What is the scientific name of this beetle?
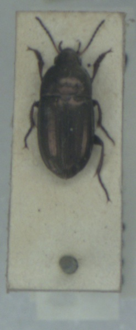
Amara aenea
